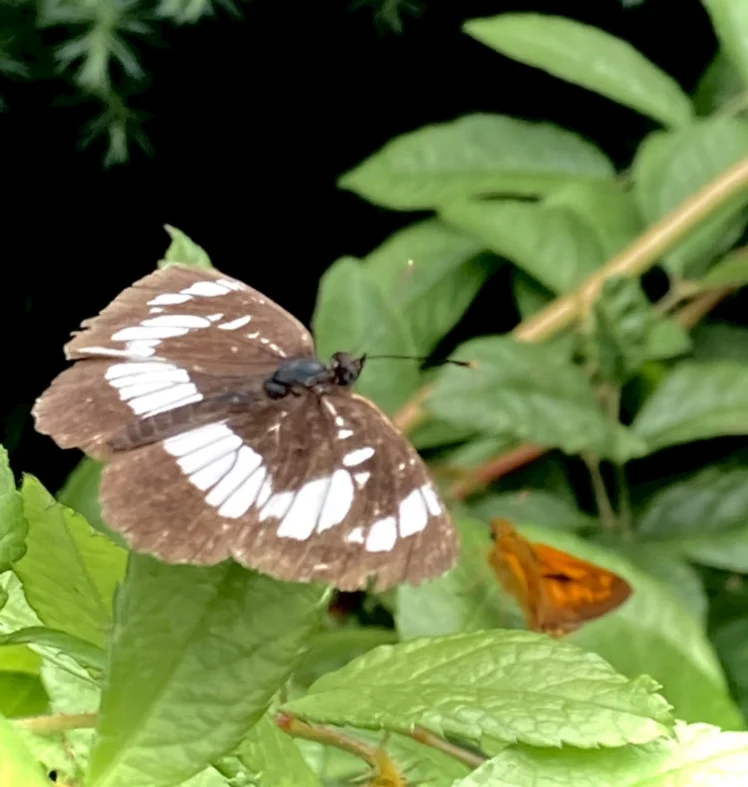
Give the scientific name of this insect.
Neptis rivularis
